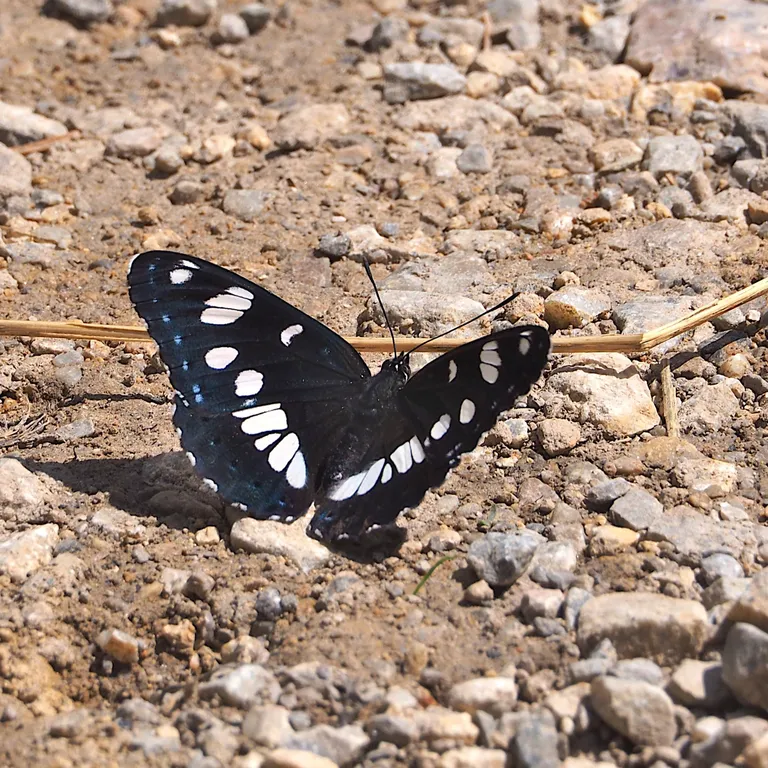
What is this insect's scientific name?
Limenitis reducta
